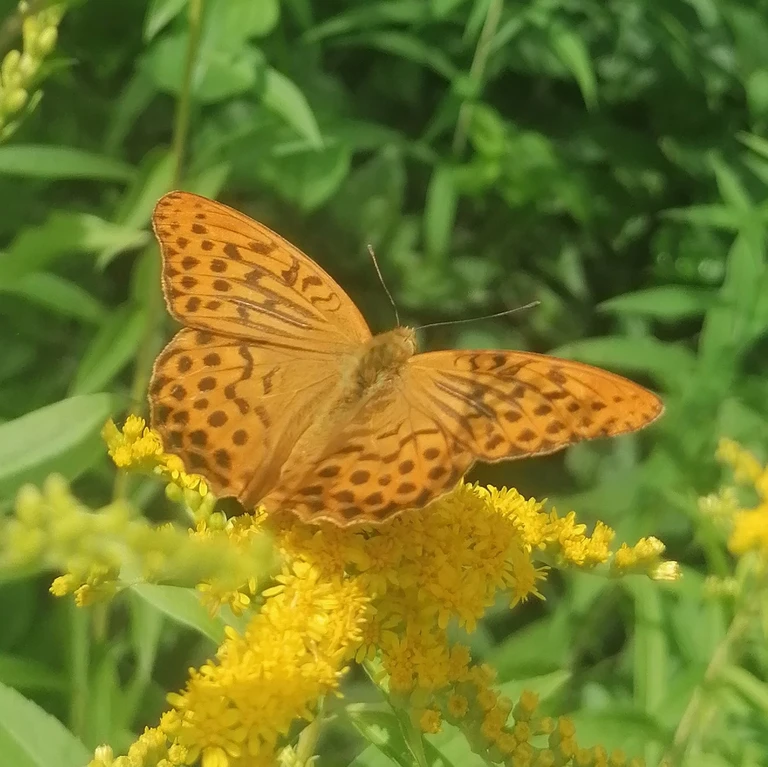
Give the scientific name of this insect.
Argynnis paphia
